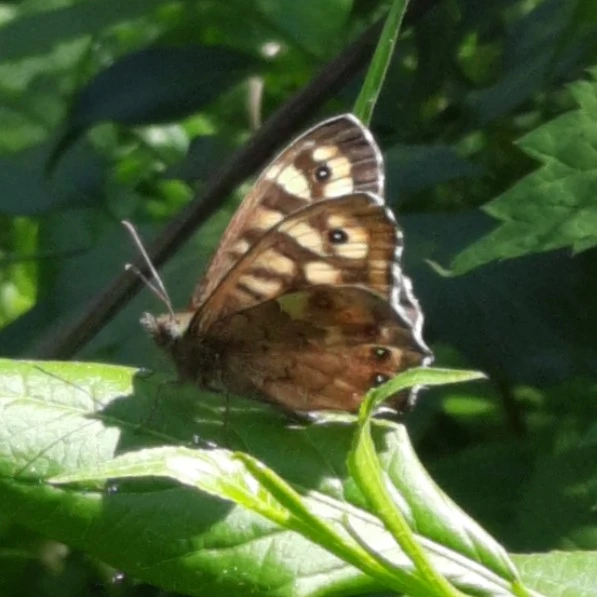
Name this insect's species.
Pararge aegeria
